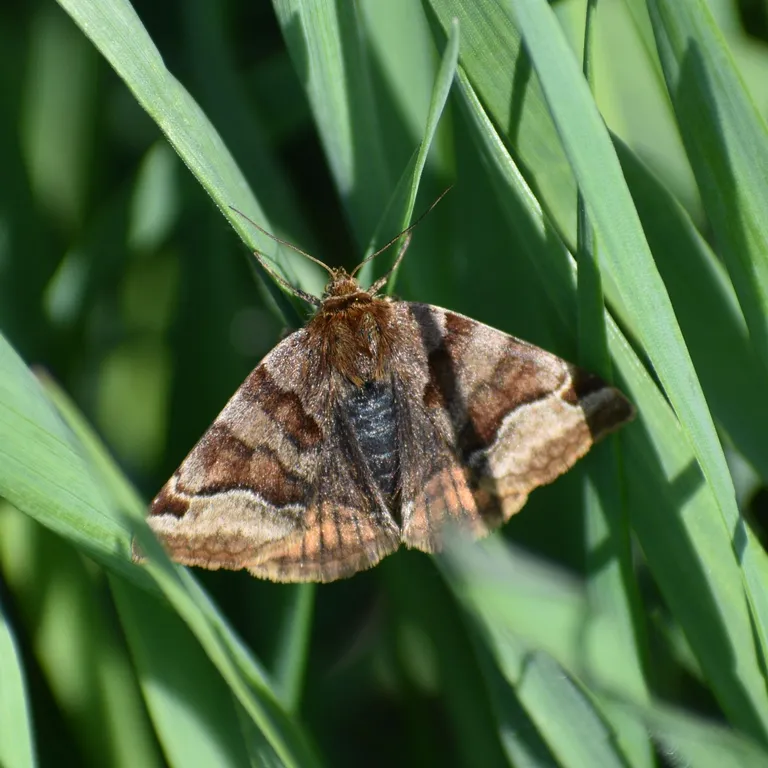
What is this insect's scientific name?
Euclidia glyphica
